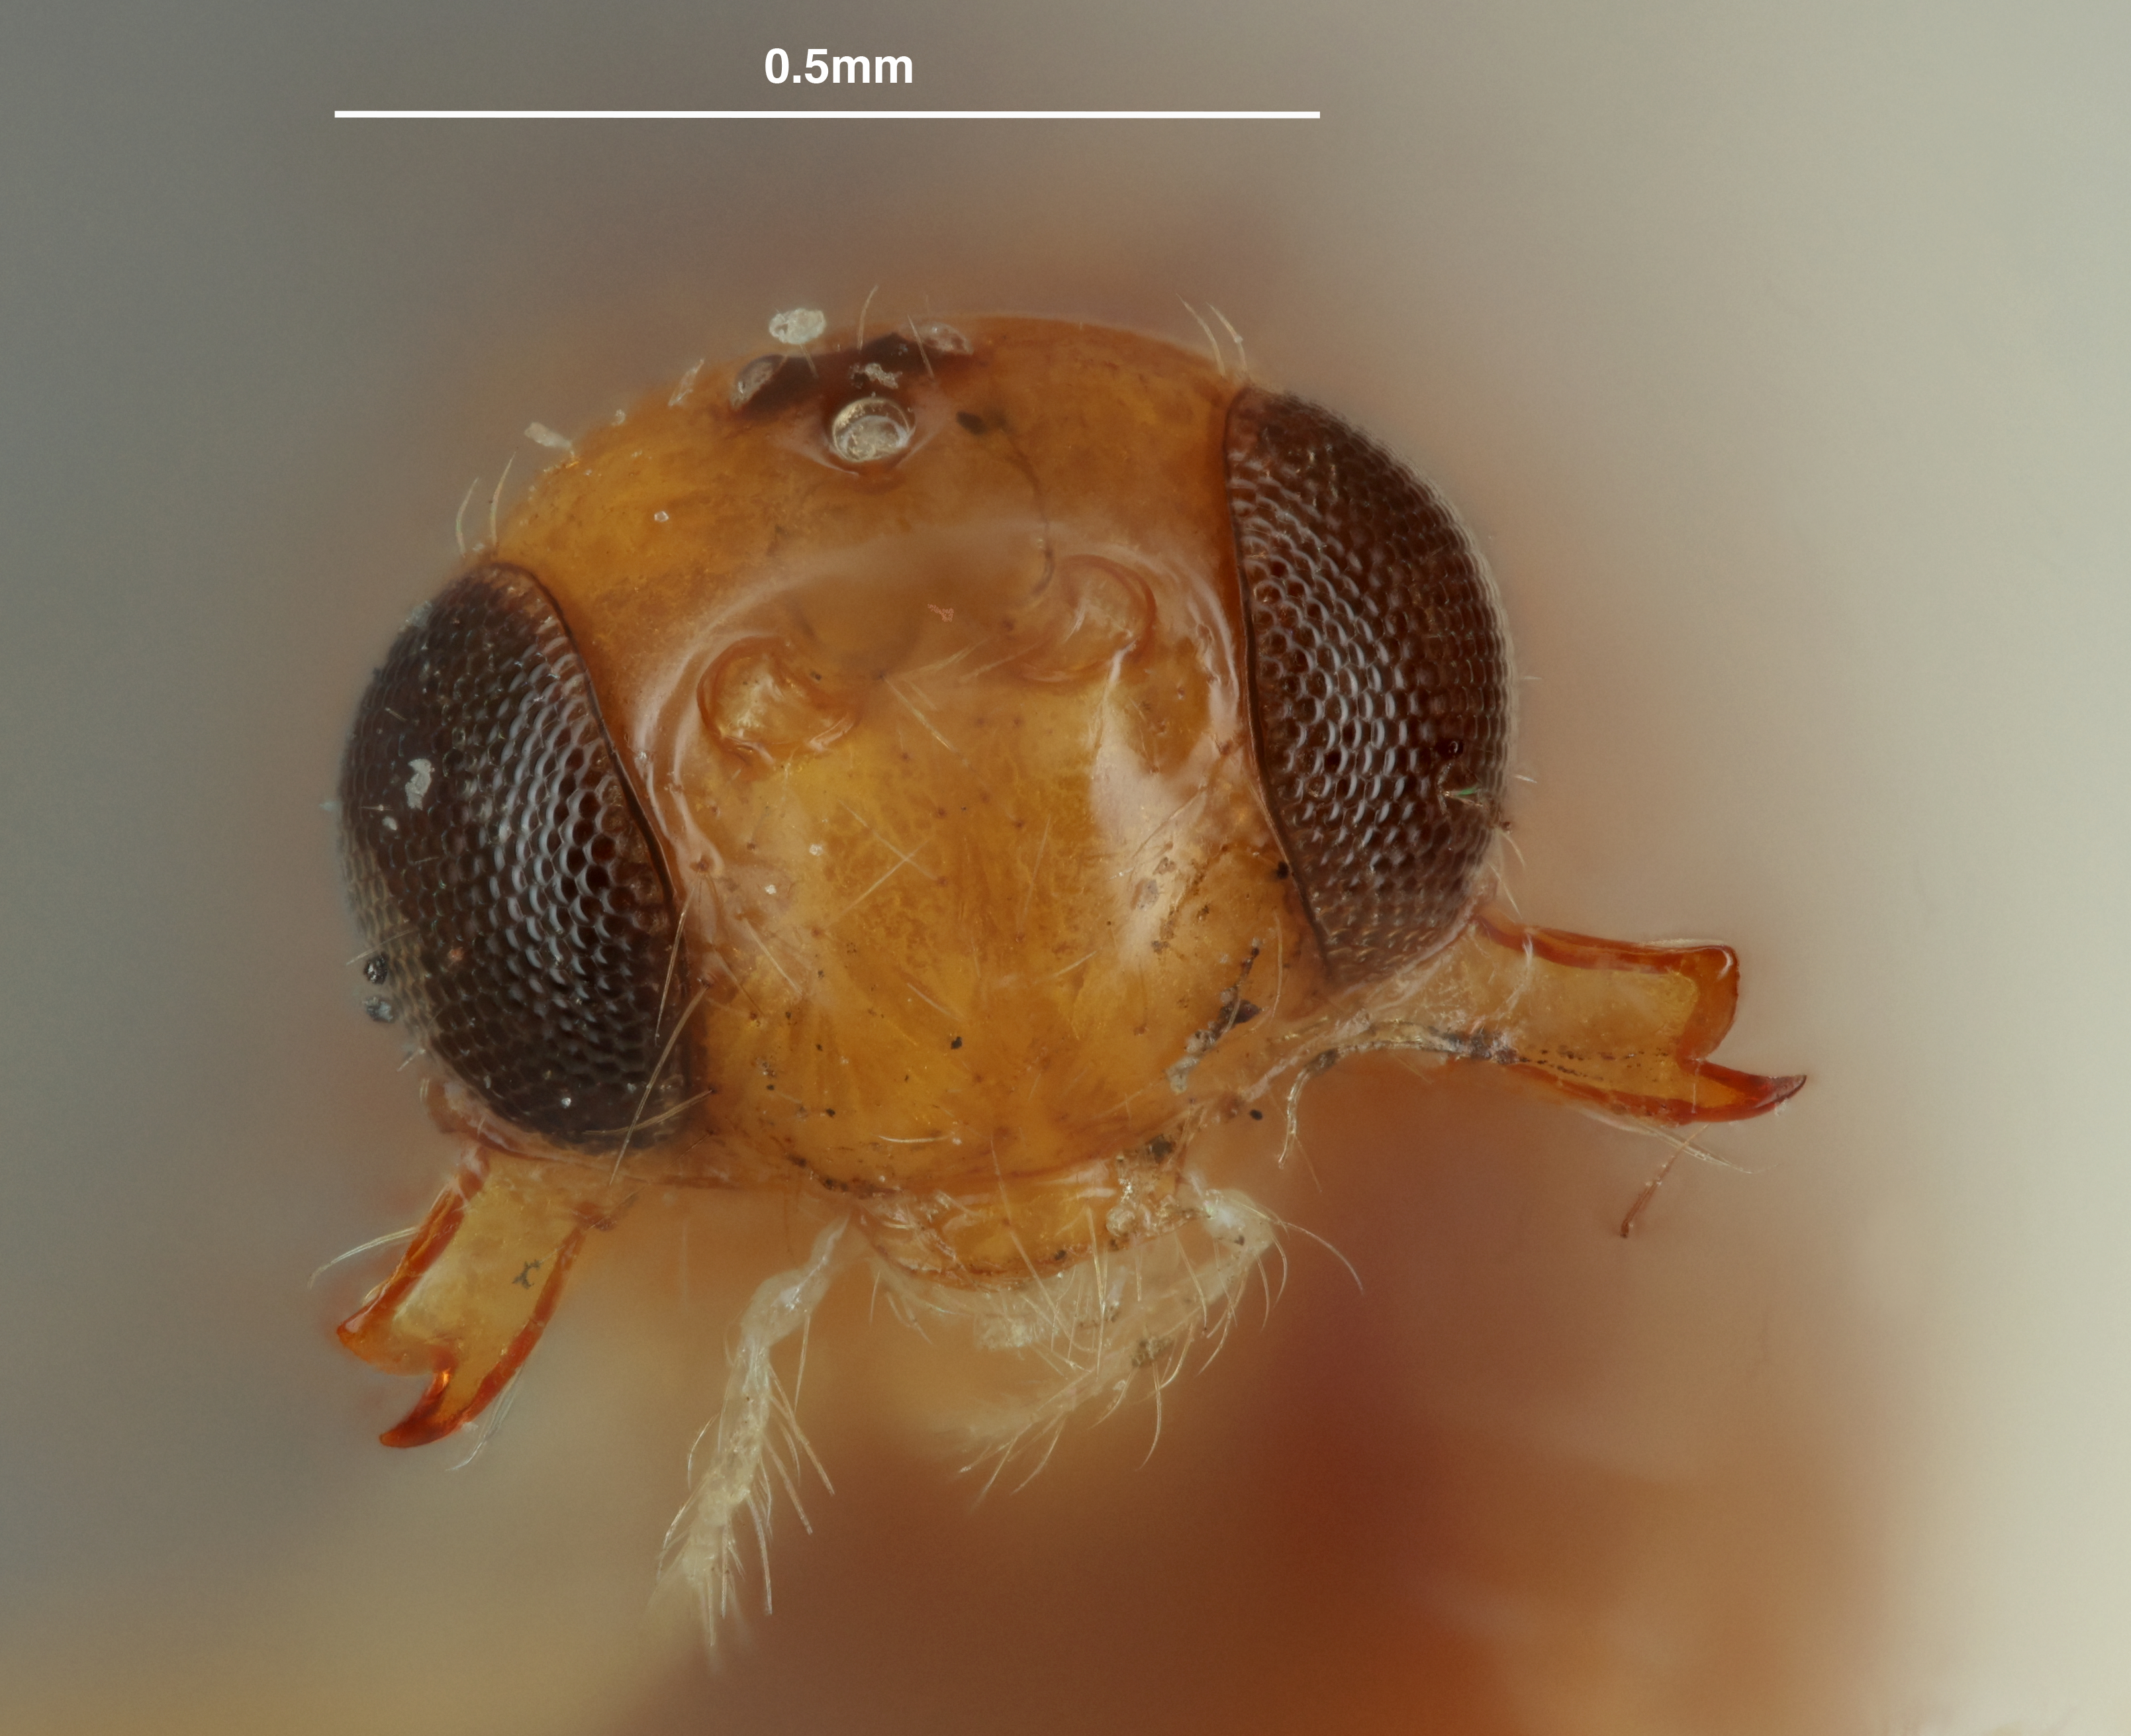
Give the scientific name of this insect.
Phaenocarpa bactrocerae
